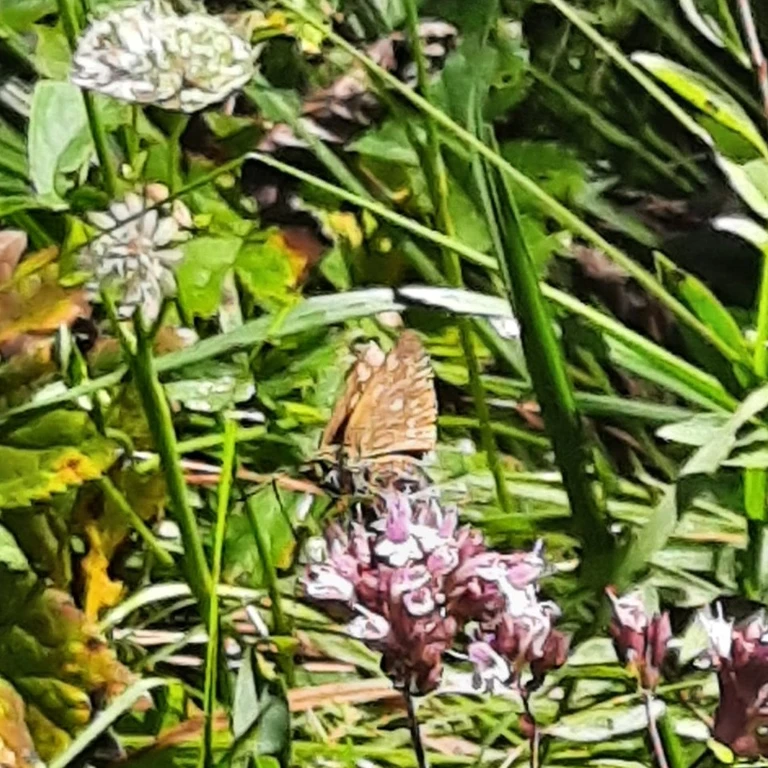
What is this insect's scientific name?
Ochlodes sylvanus (also Ochlodes venata)
